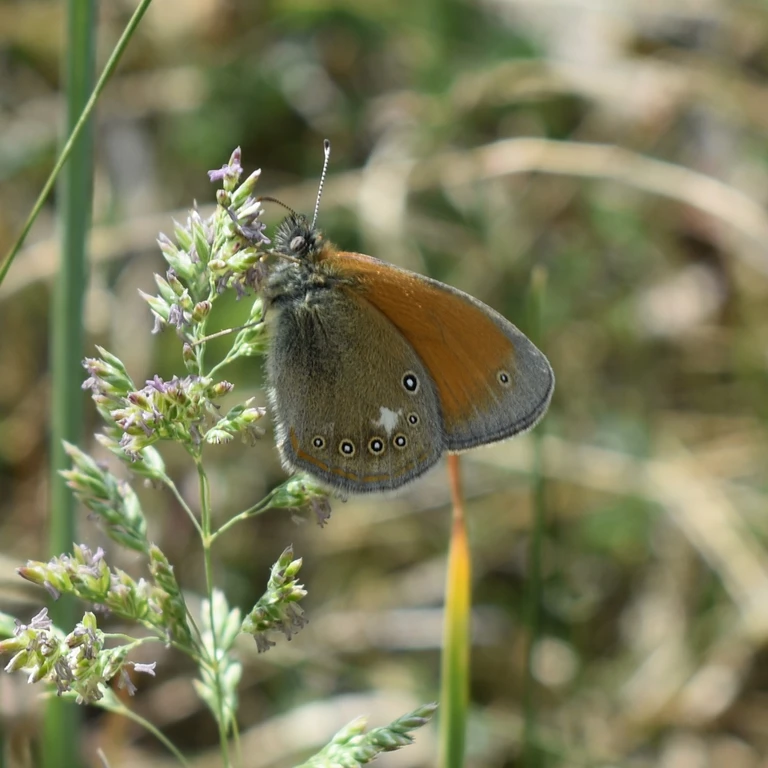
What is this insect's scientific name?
Coenonympha glycerion (also Coenonympha iphis)
